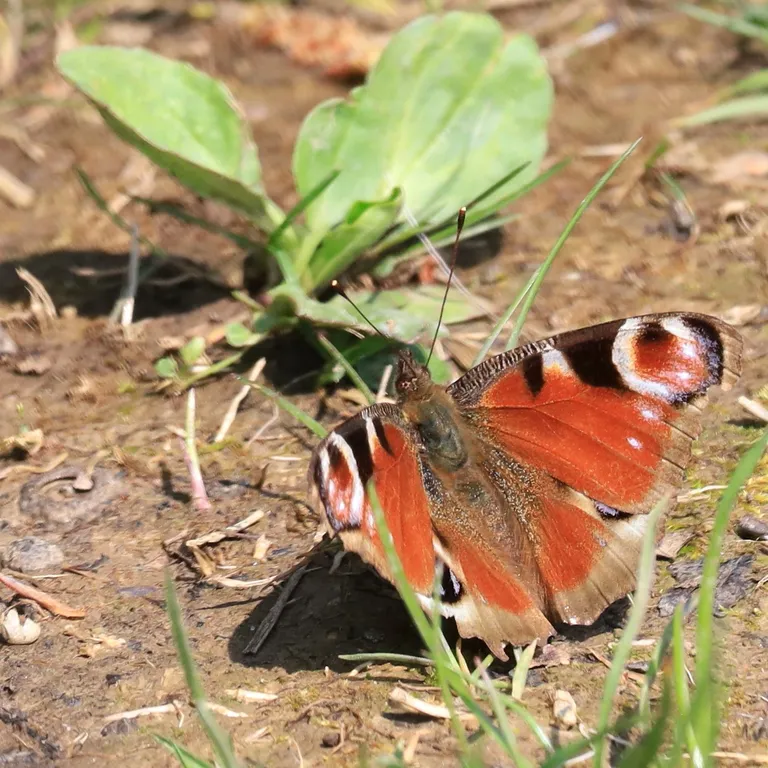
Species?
Aglais io
